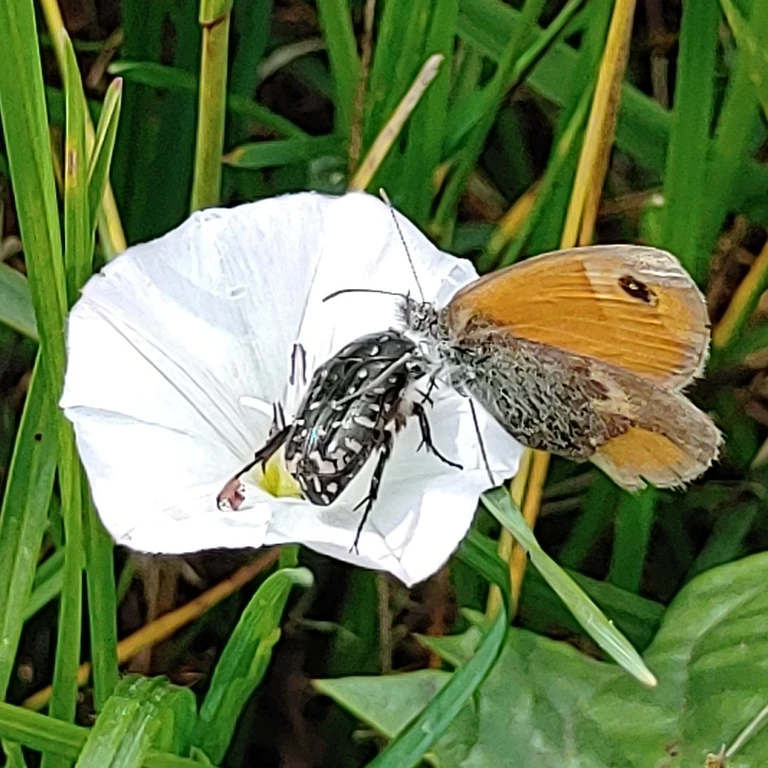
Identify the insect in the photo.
Coenonympha pamphilus
